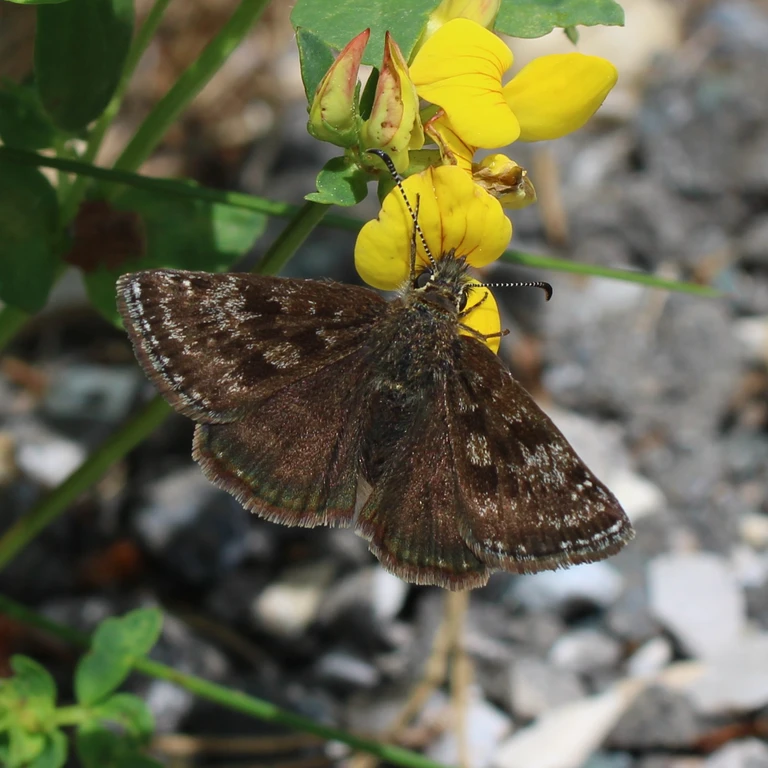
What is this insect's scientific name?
Erynnis tages
